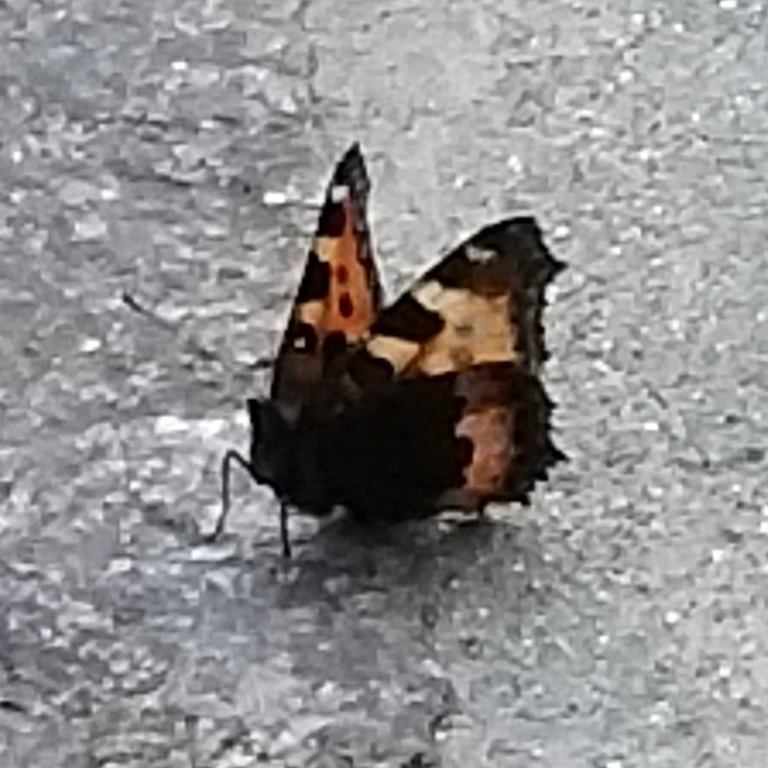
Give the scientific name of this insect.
Aglais urticae
